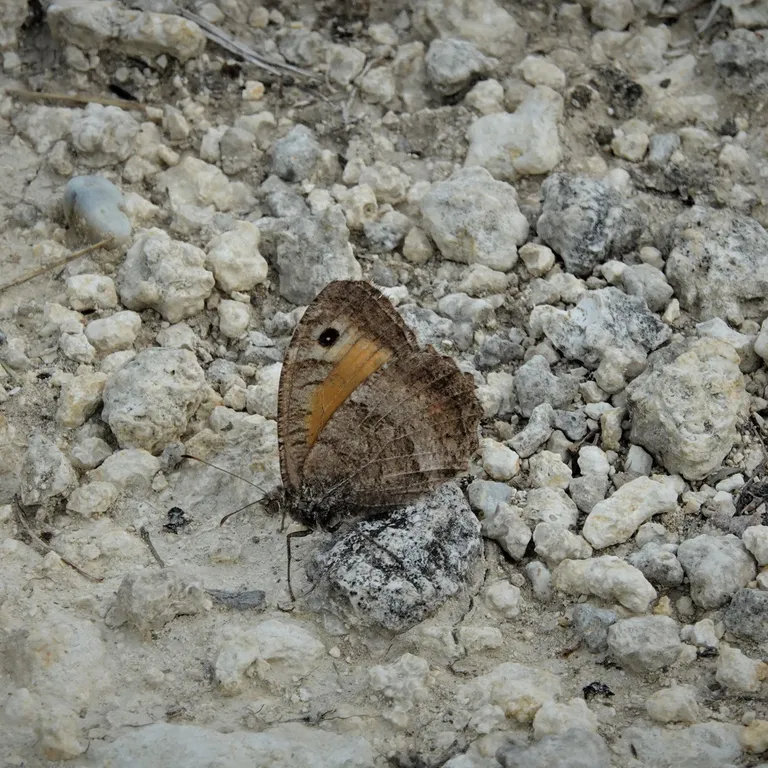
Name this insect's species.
Arethusana arethusa
